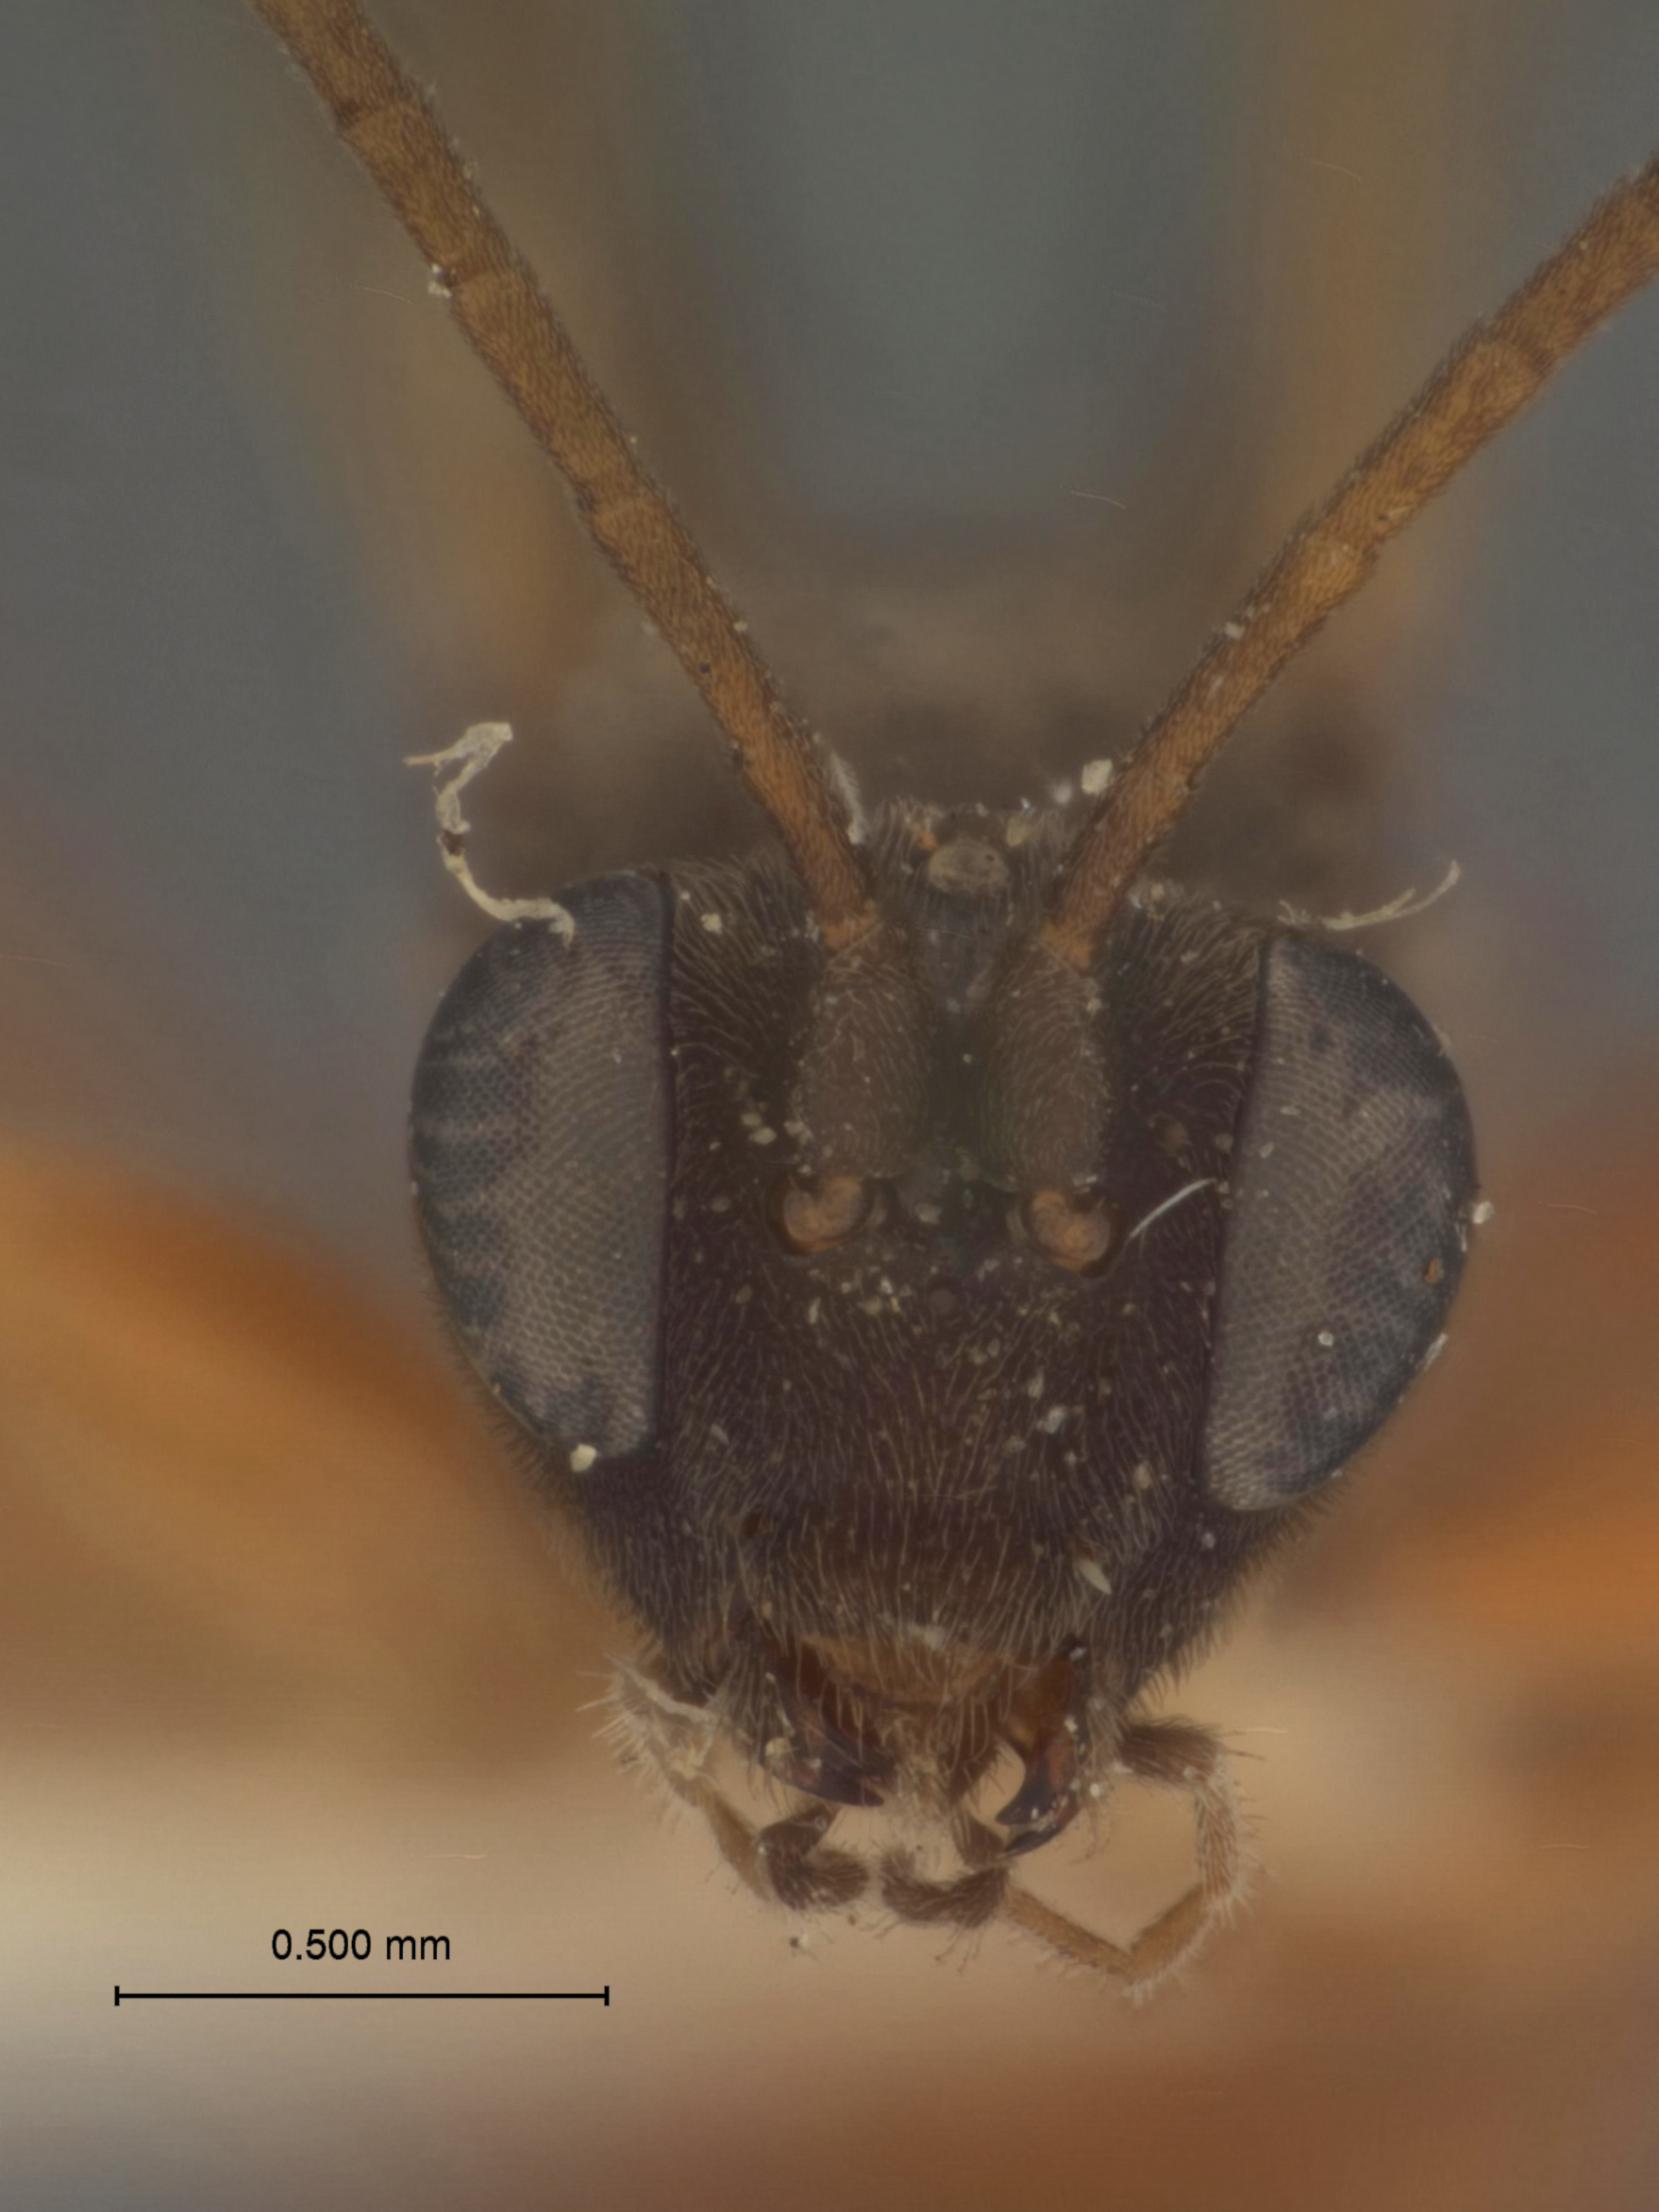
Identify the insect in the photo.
Trichorcryptus bicolor
